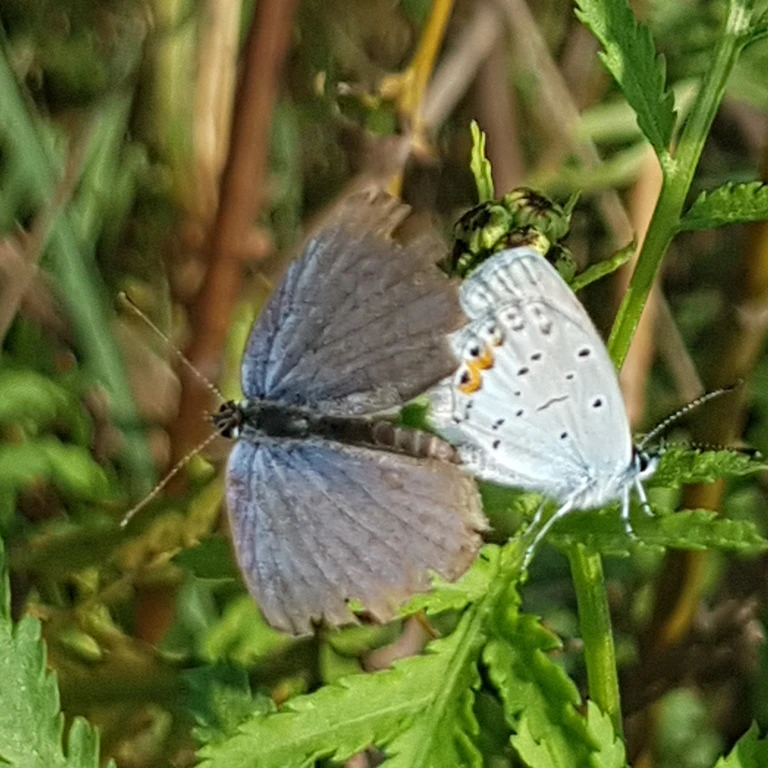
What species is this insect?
Cupido argiades (also Elkalyce argiades)
